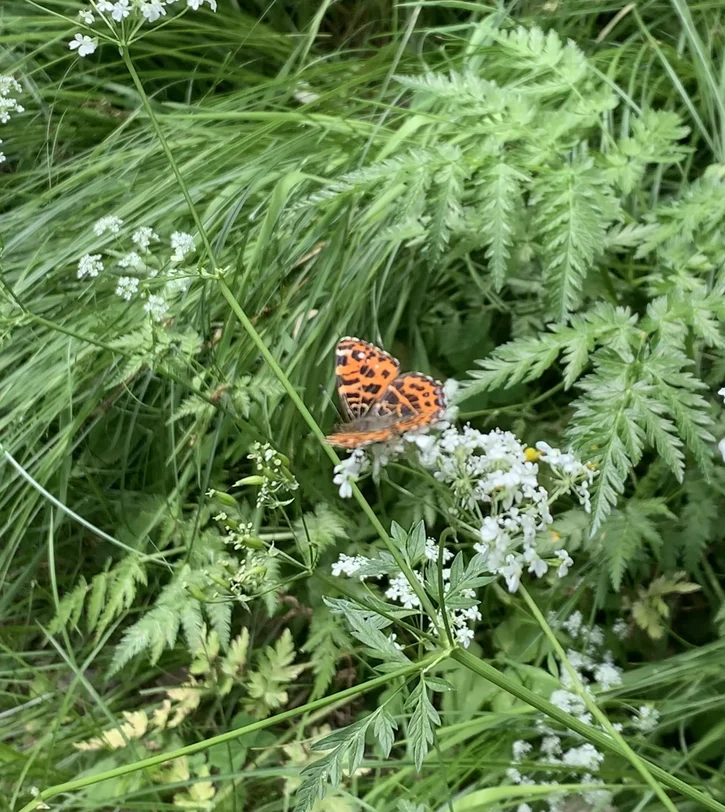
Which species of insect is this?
Araschnia levana
